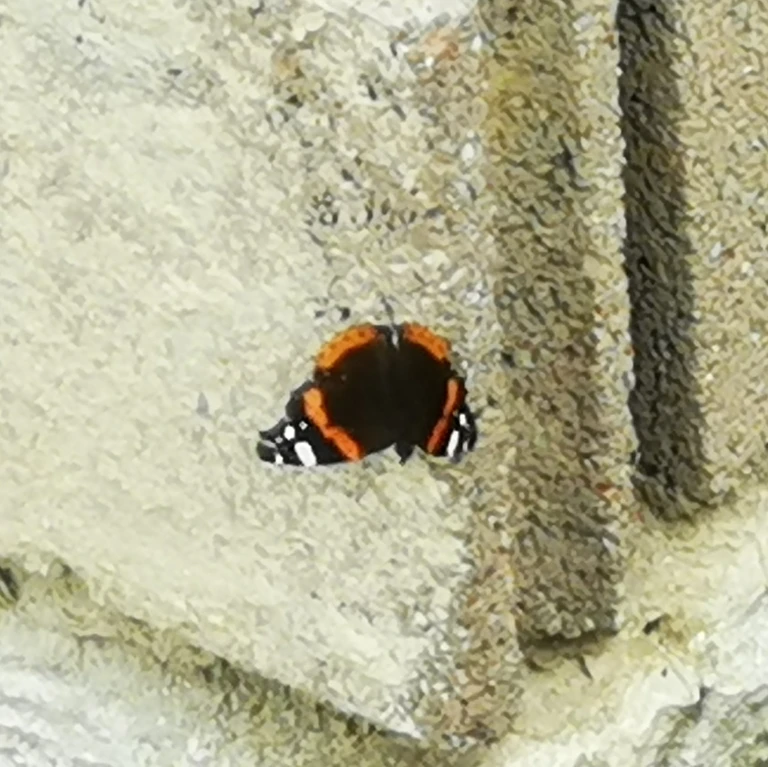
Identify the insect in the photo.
Vanessa atalanta
